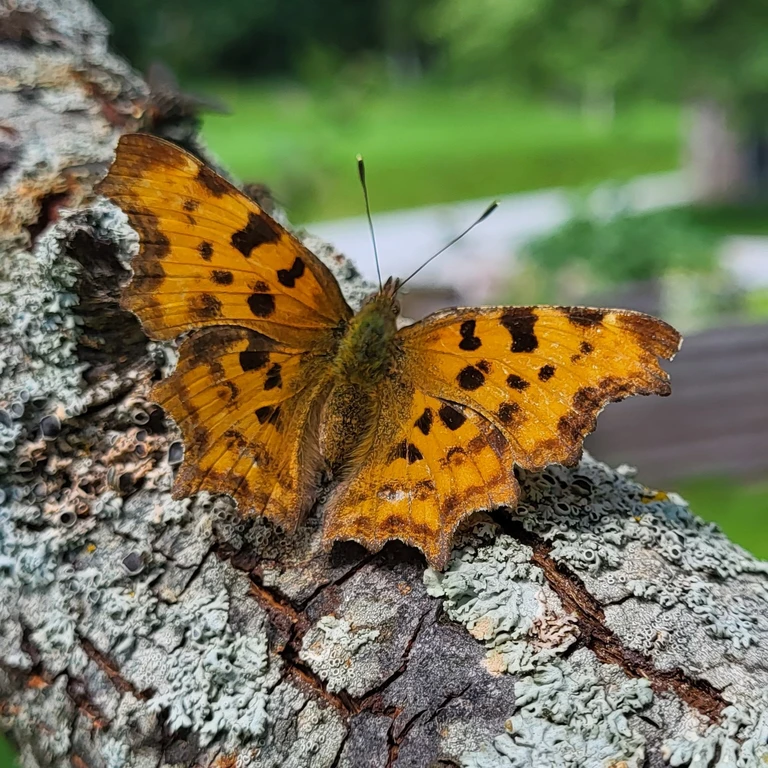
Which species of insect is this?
Polygonia c-album
